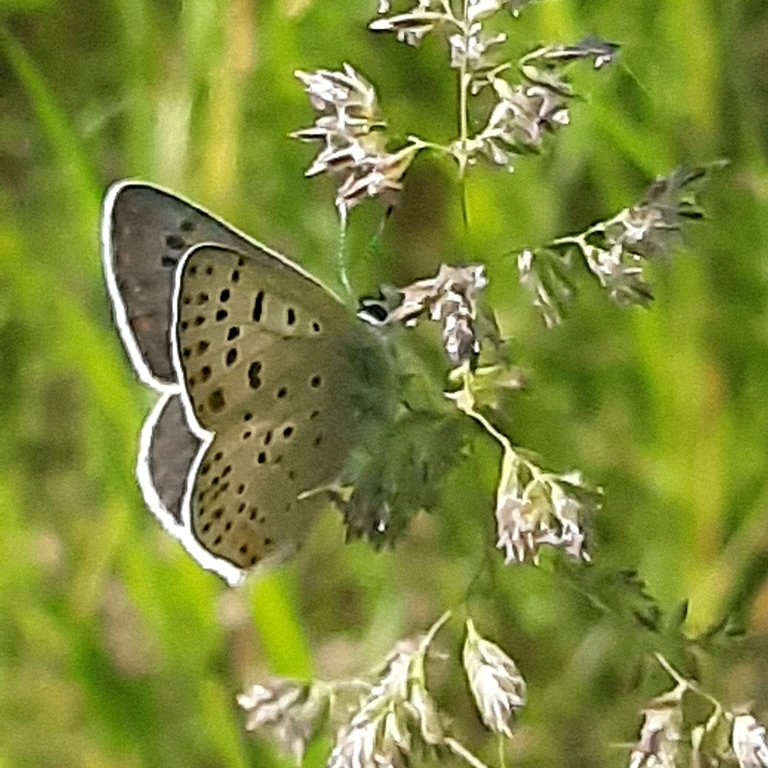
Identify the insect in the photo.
Lycaena tityrus (also Loweia tityrus)
